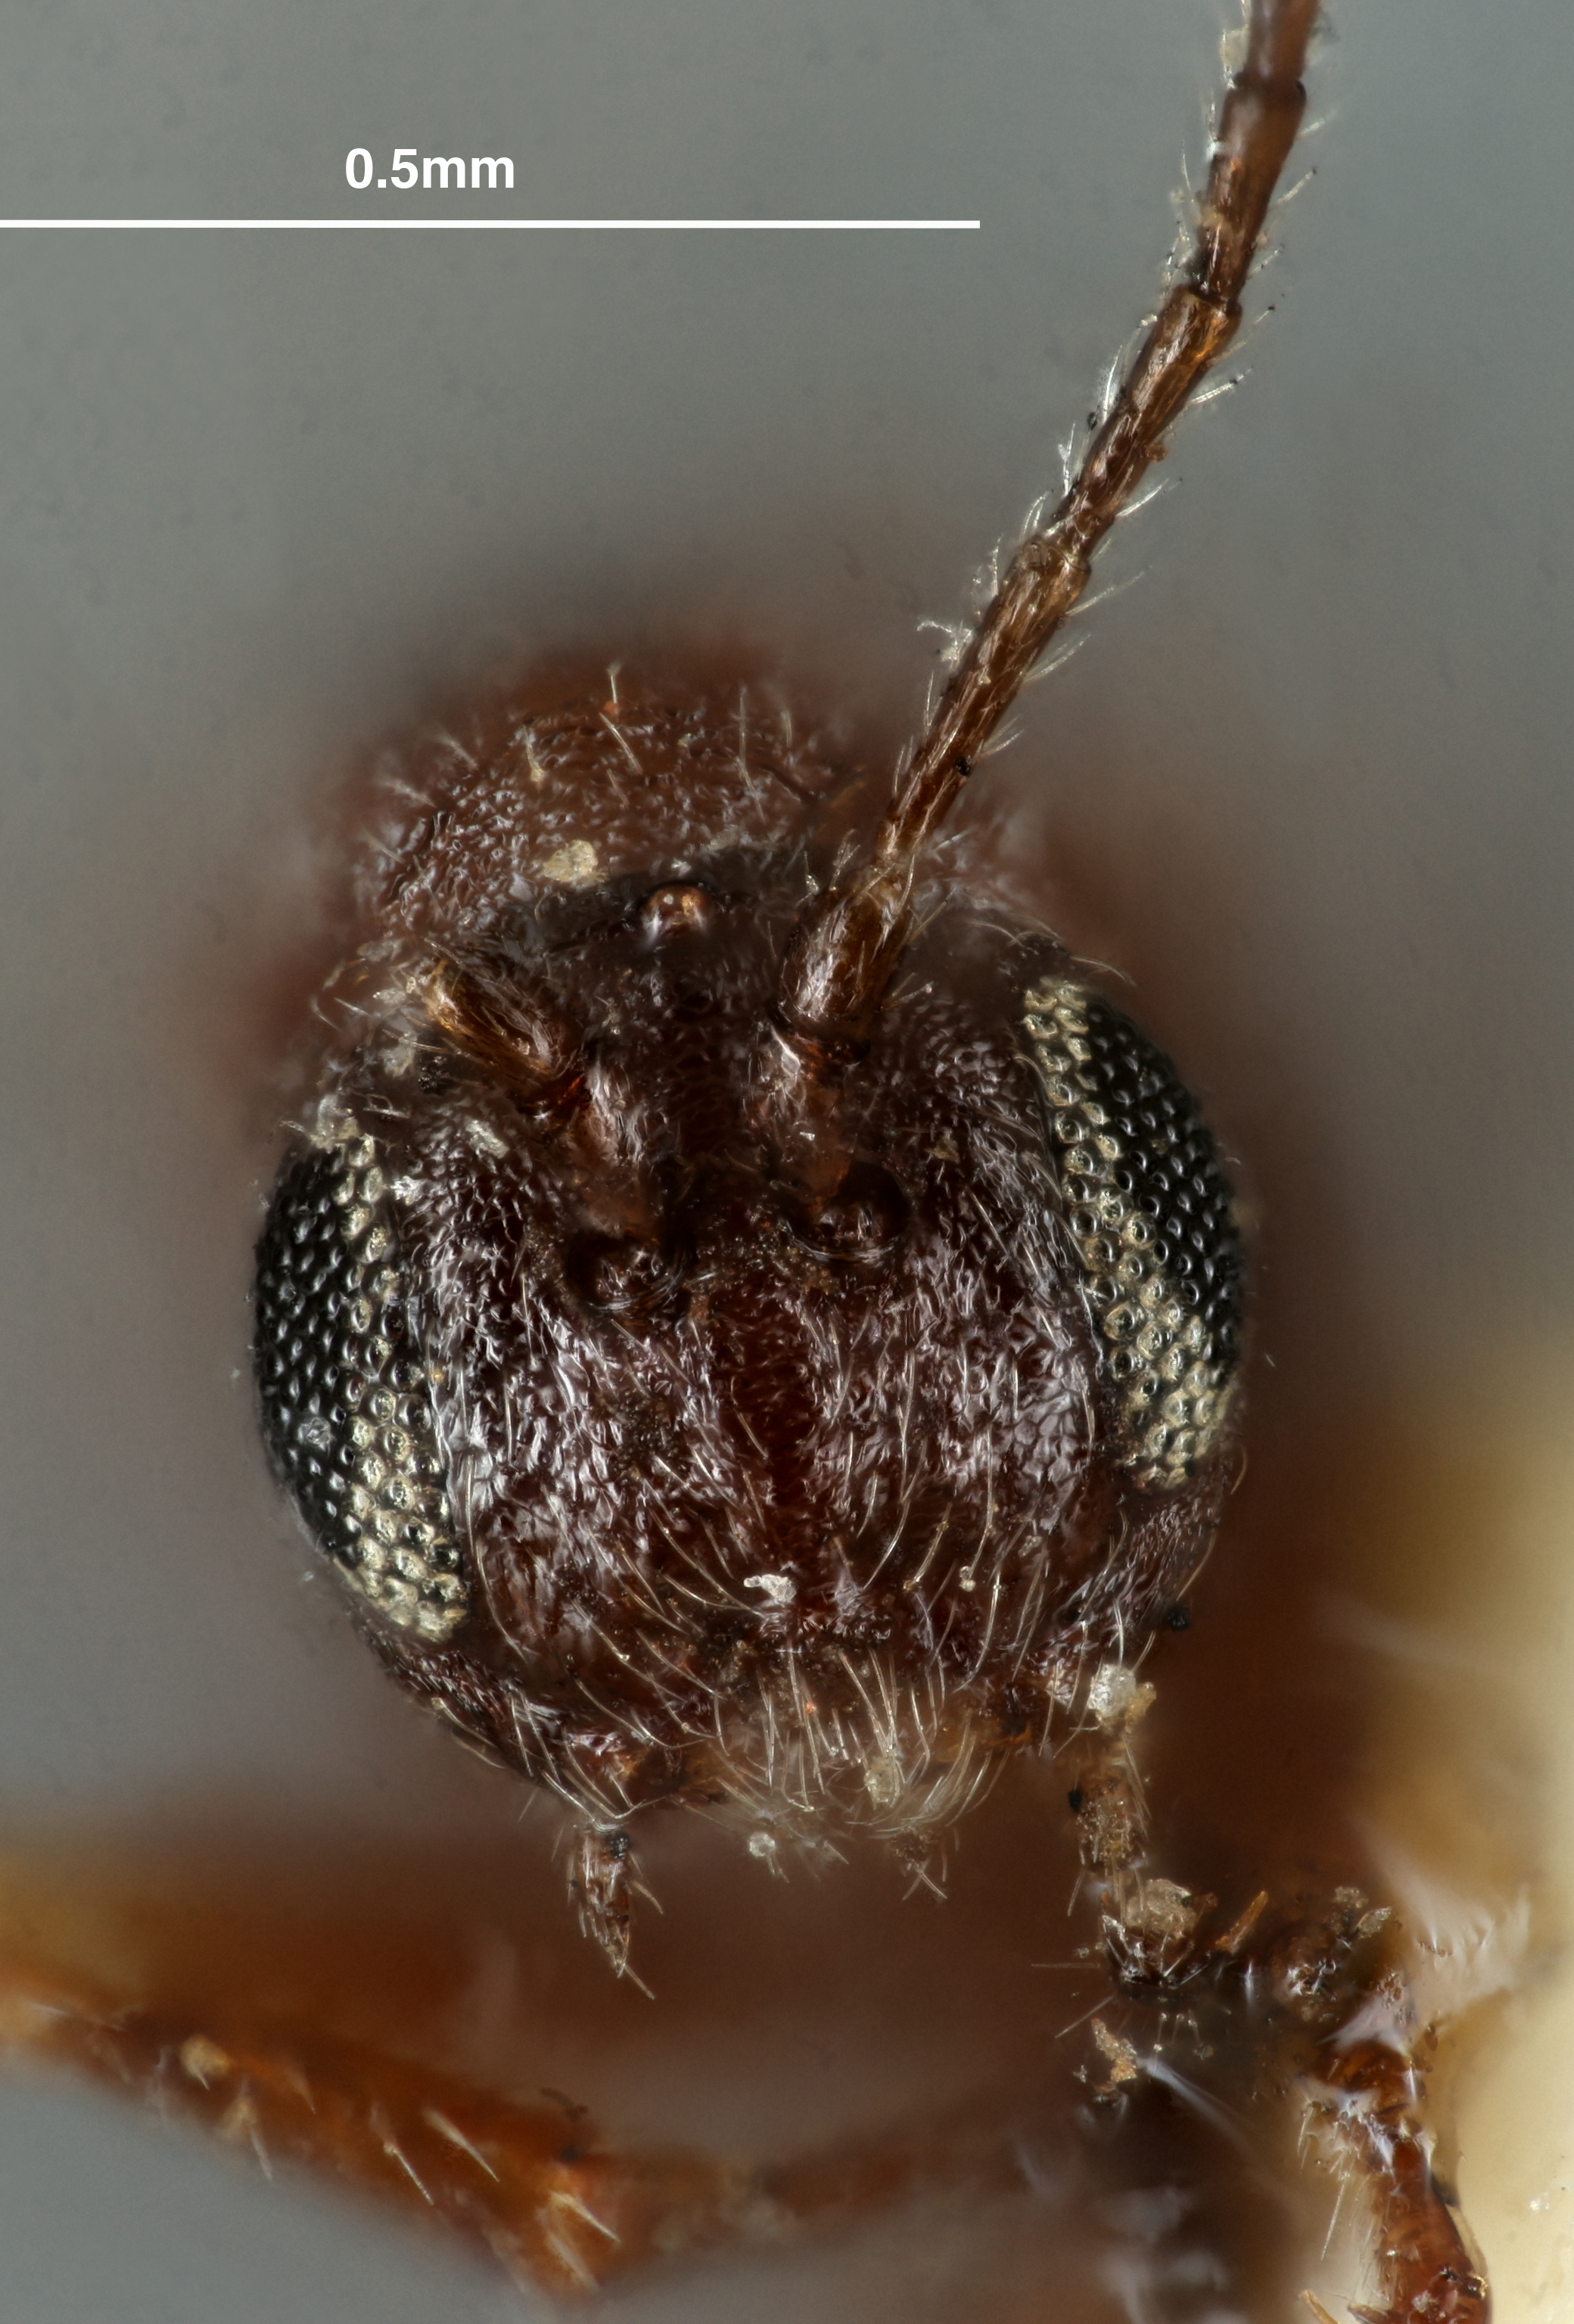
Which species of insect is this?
Philonix californica
